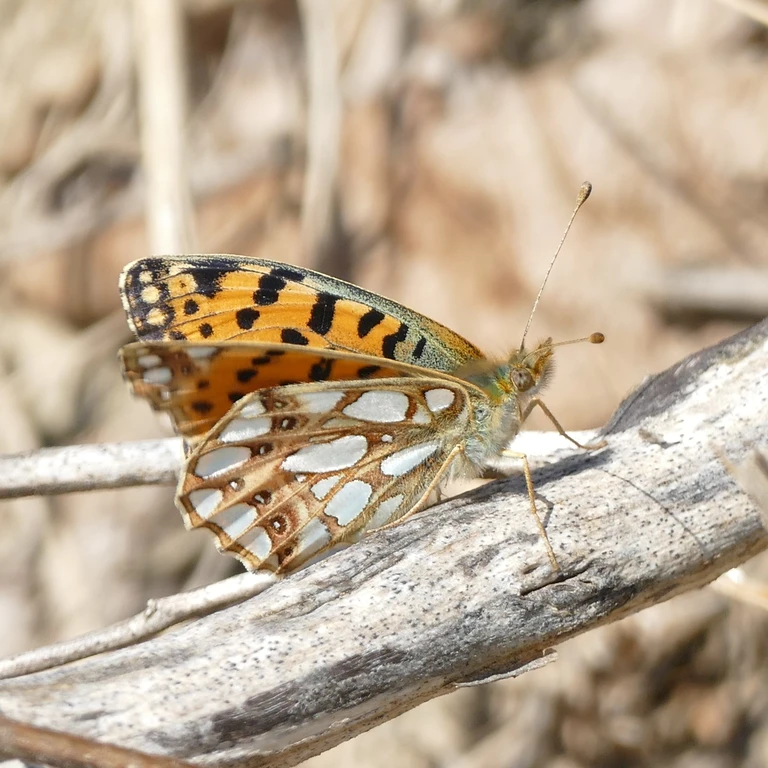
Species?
Issoria lathonia
